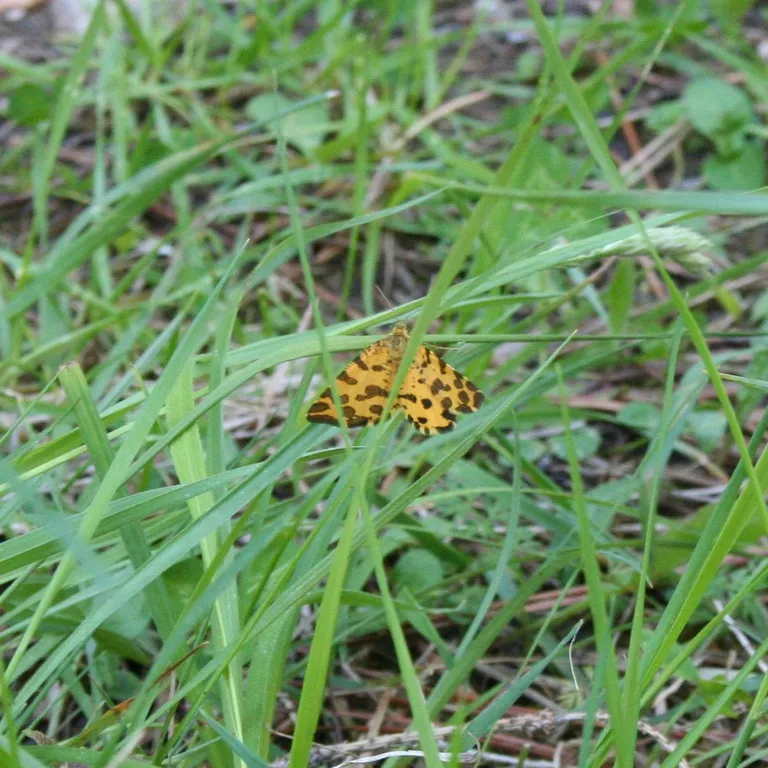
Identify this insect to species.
Pseudopanthera macularia
